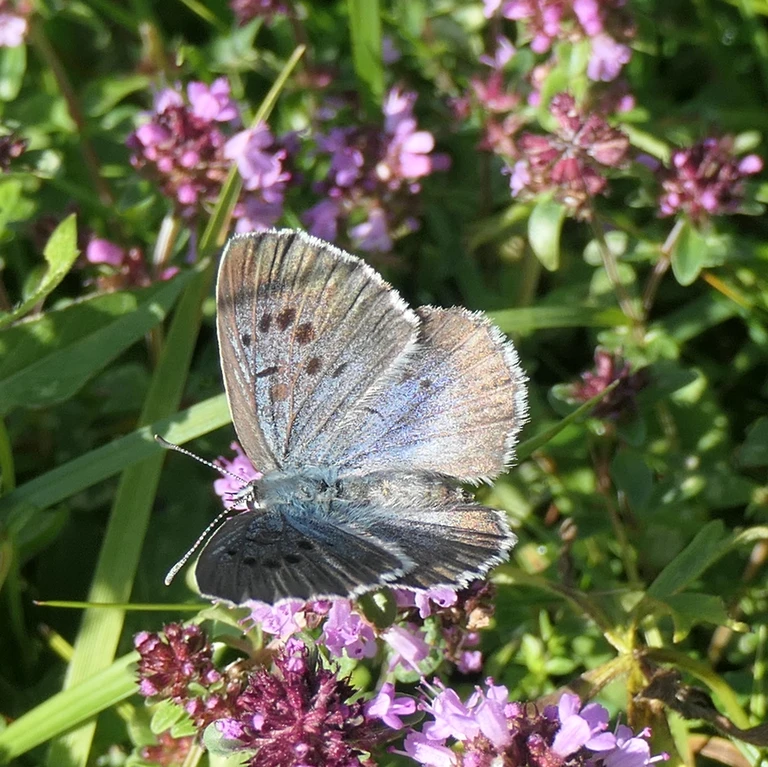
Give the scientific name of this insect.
Phengaris arion (also Maculinea arion)
